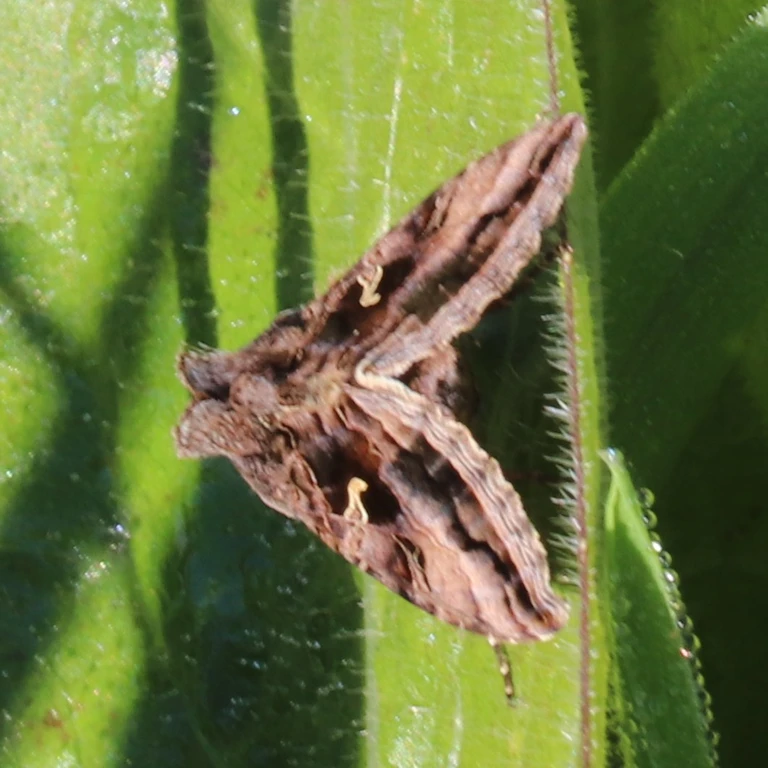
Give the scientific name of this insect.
Autographa gamma
